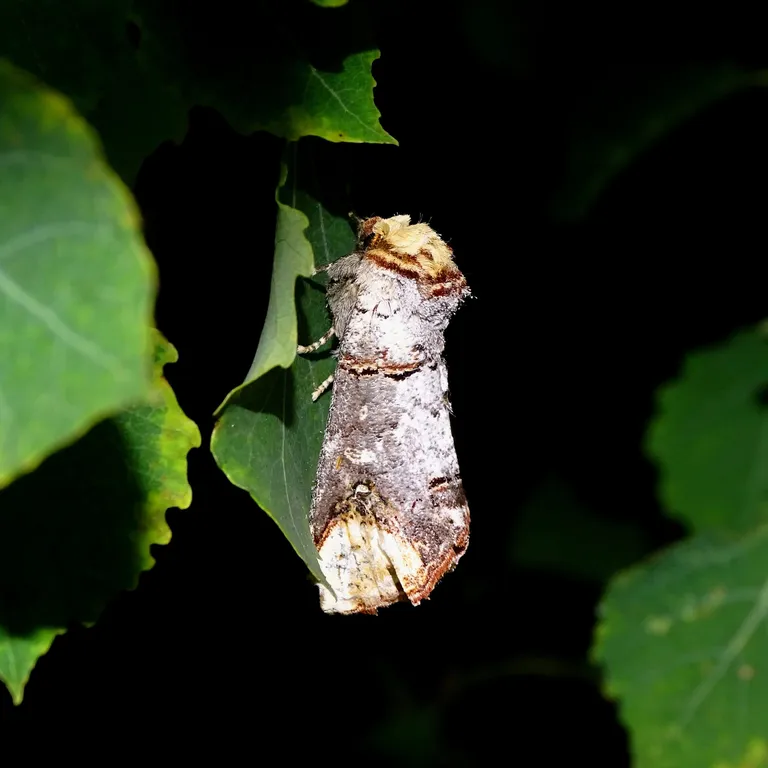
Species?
Phalera bucephala
